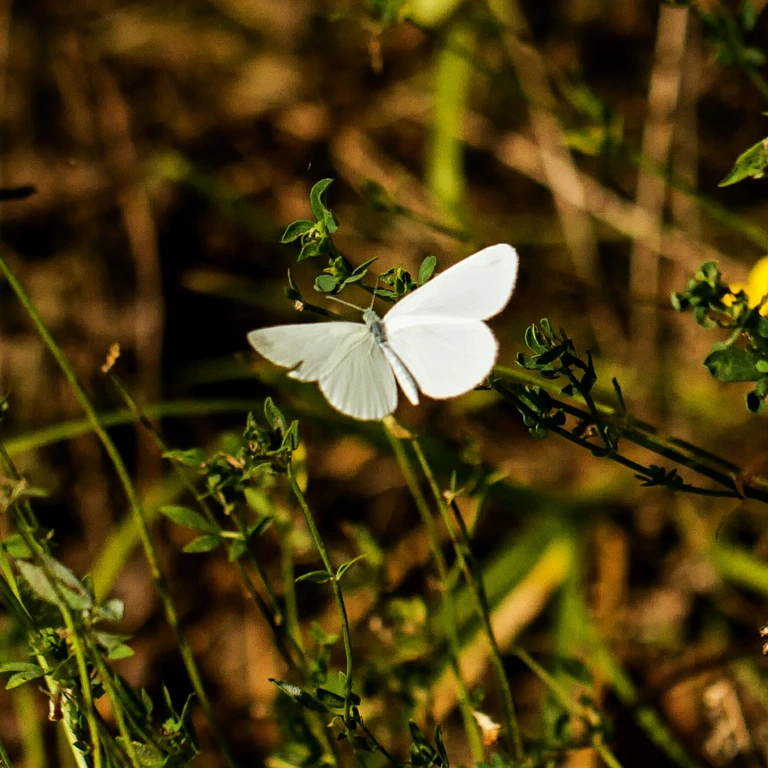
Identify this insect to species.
Leptidea sinapis/juvernica
